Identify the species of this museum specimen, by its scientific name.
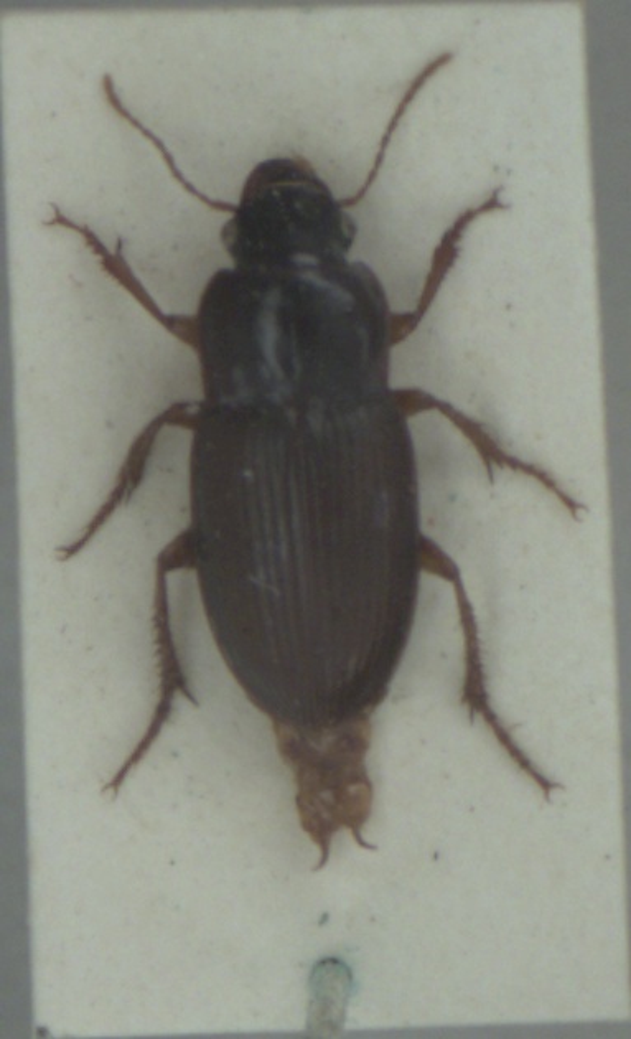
Harpalus smaragdinus
